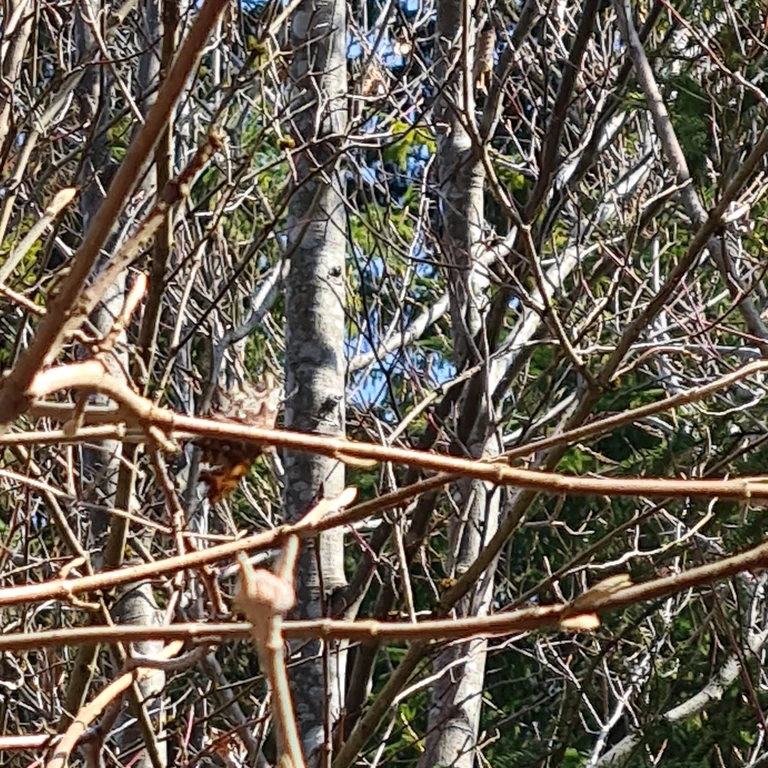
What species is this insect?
Polygonia c-album
